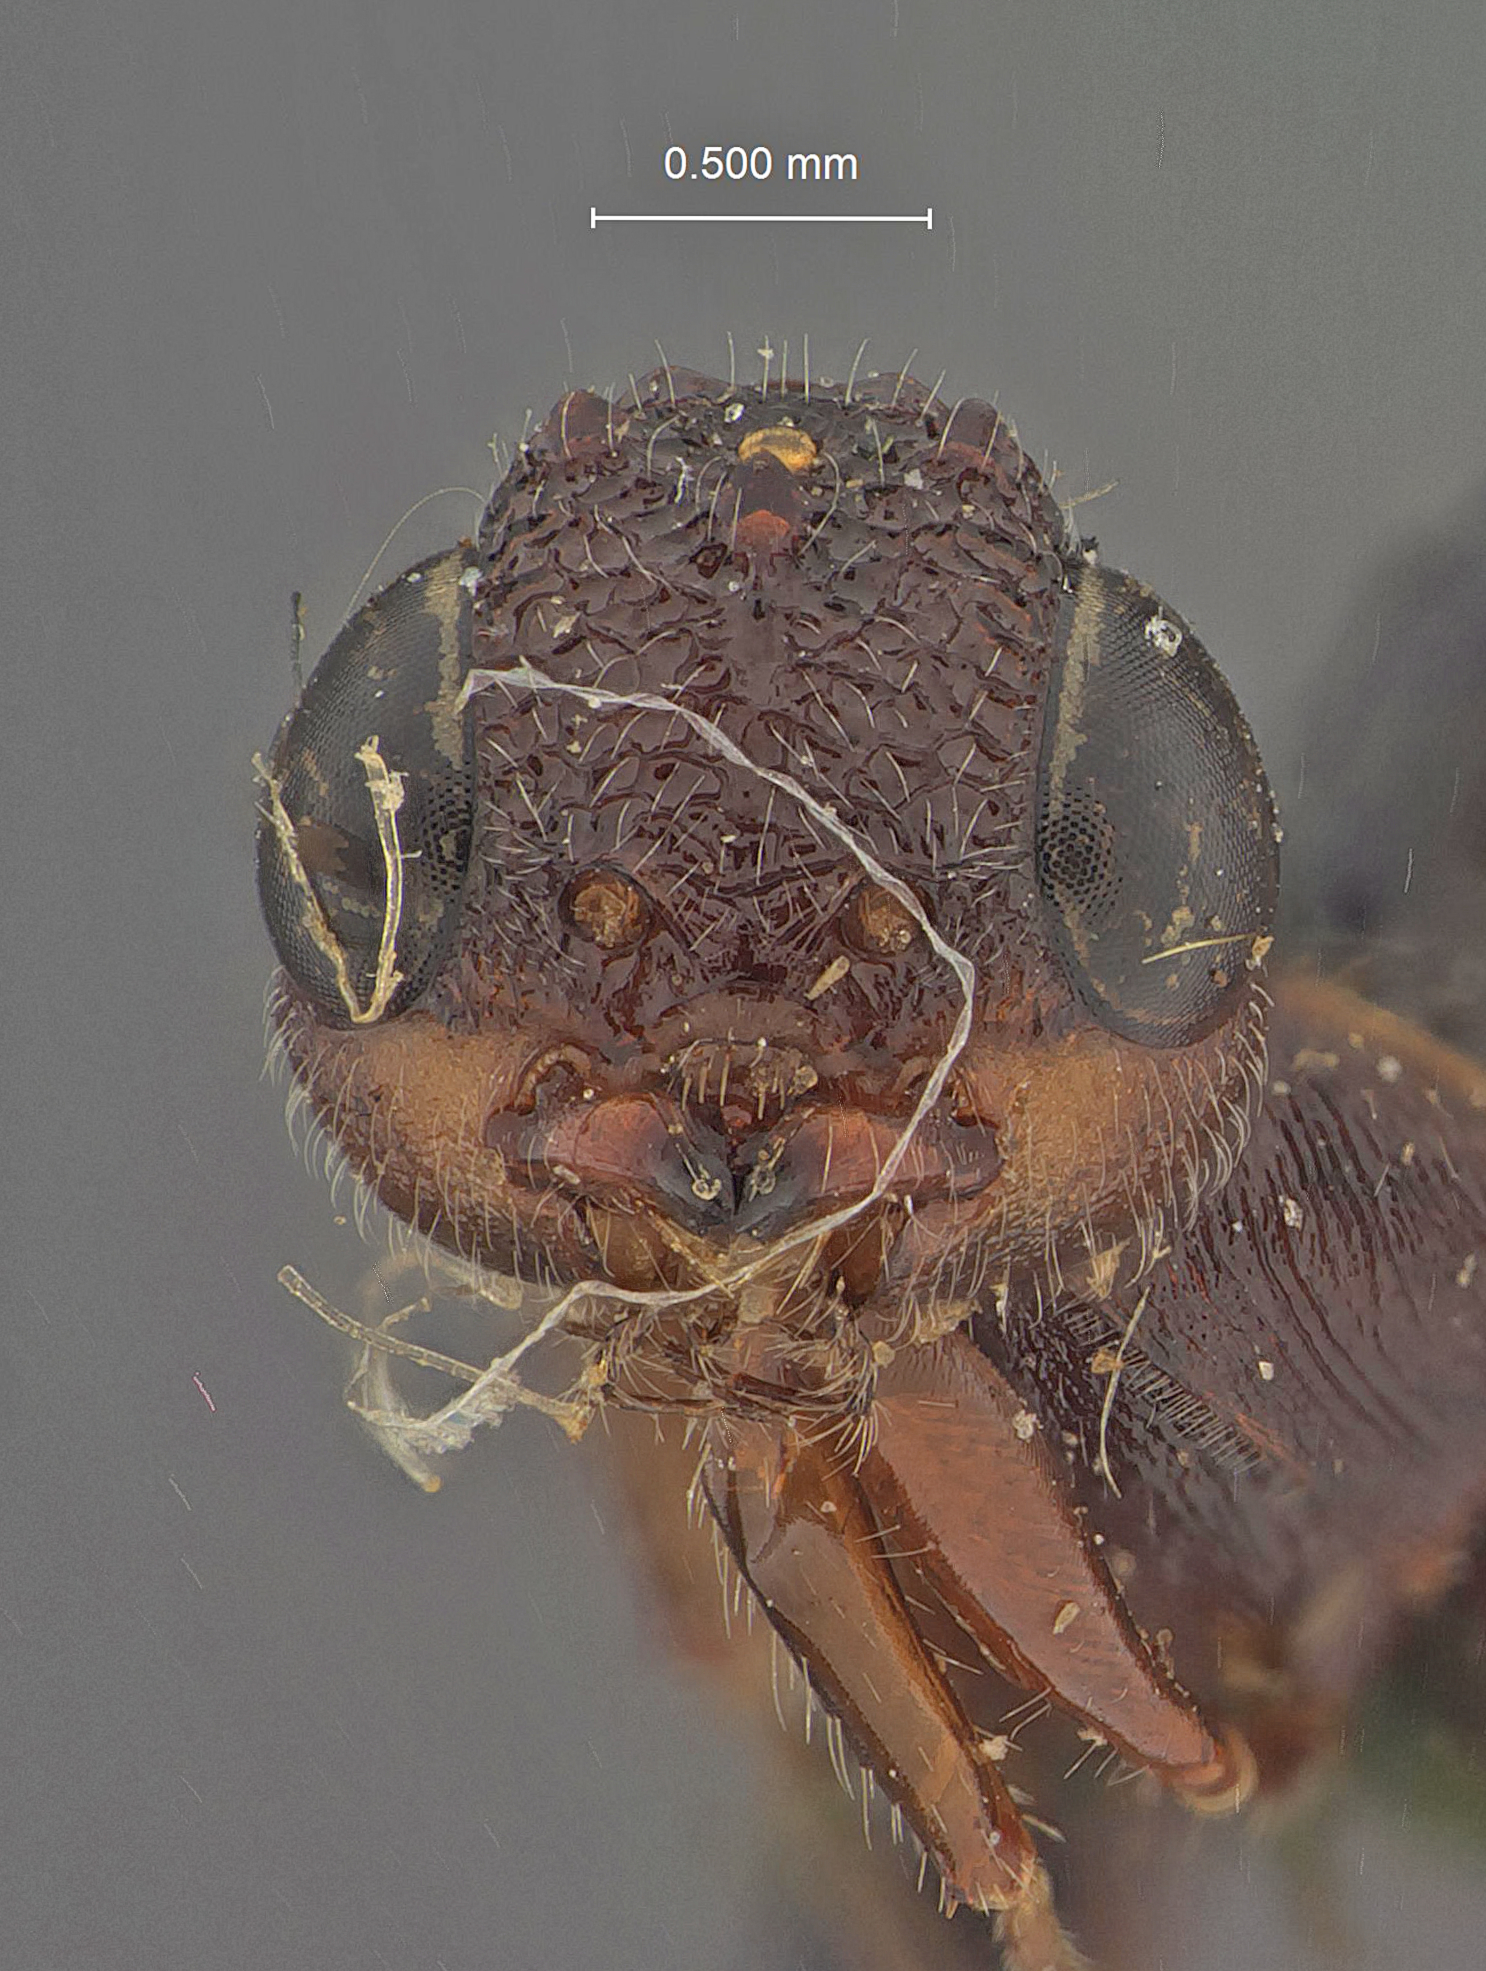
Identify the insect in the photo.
Megischus californicus
